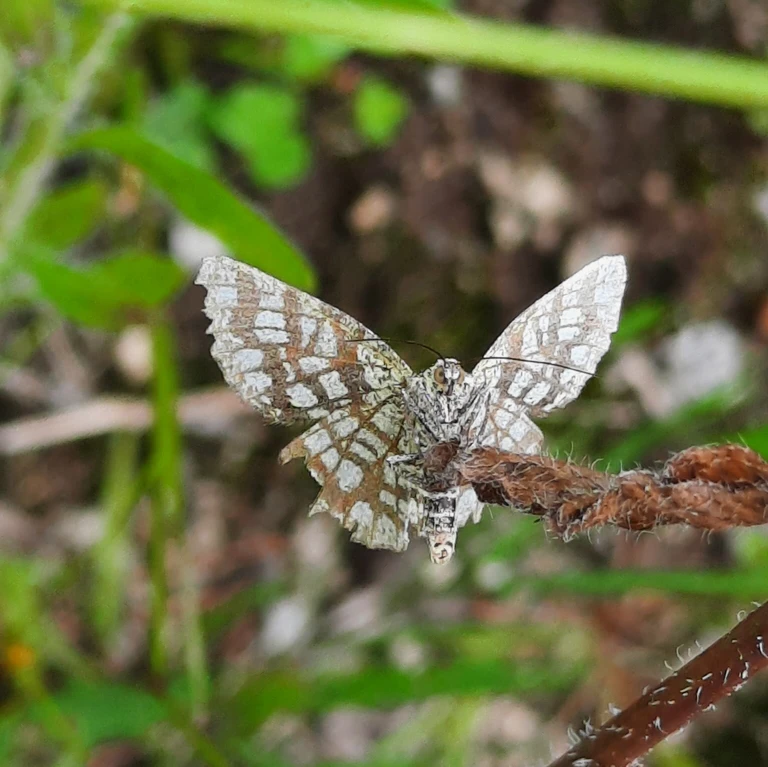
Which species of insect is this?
Chiasmia clathrata
